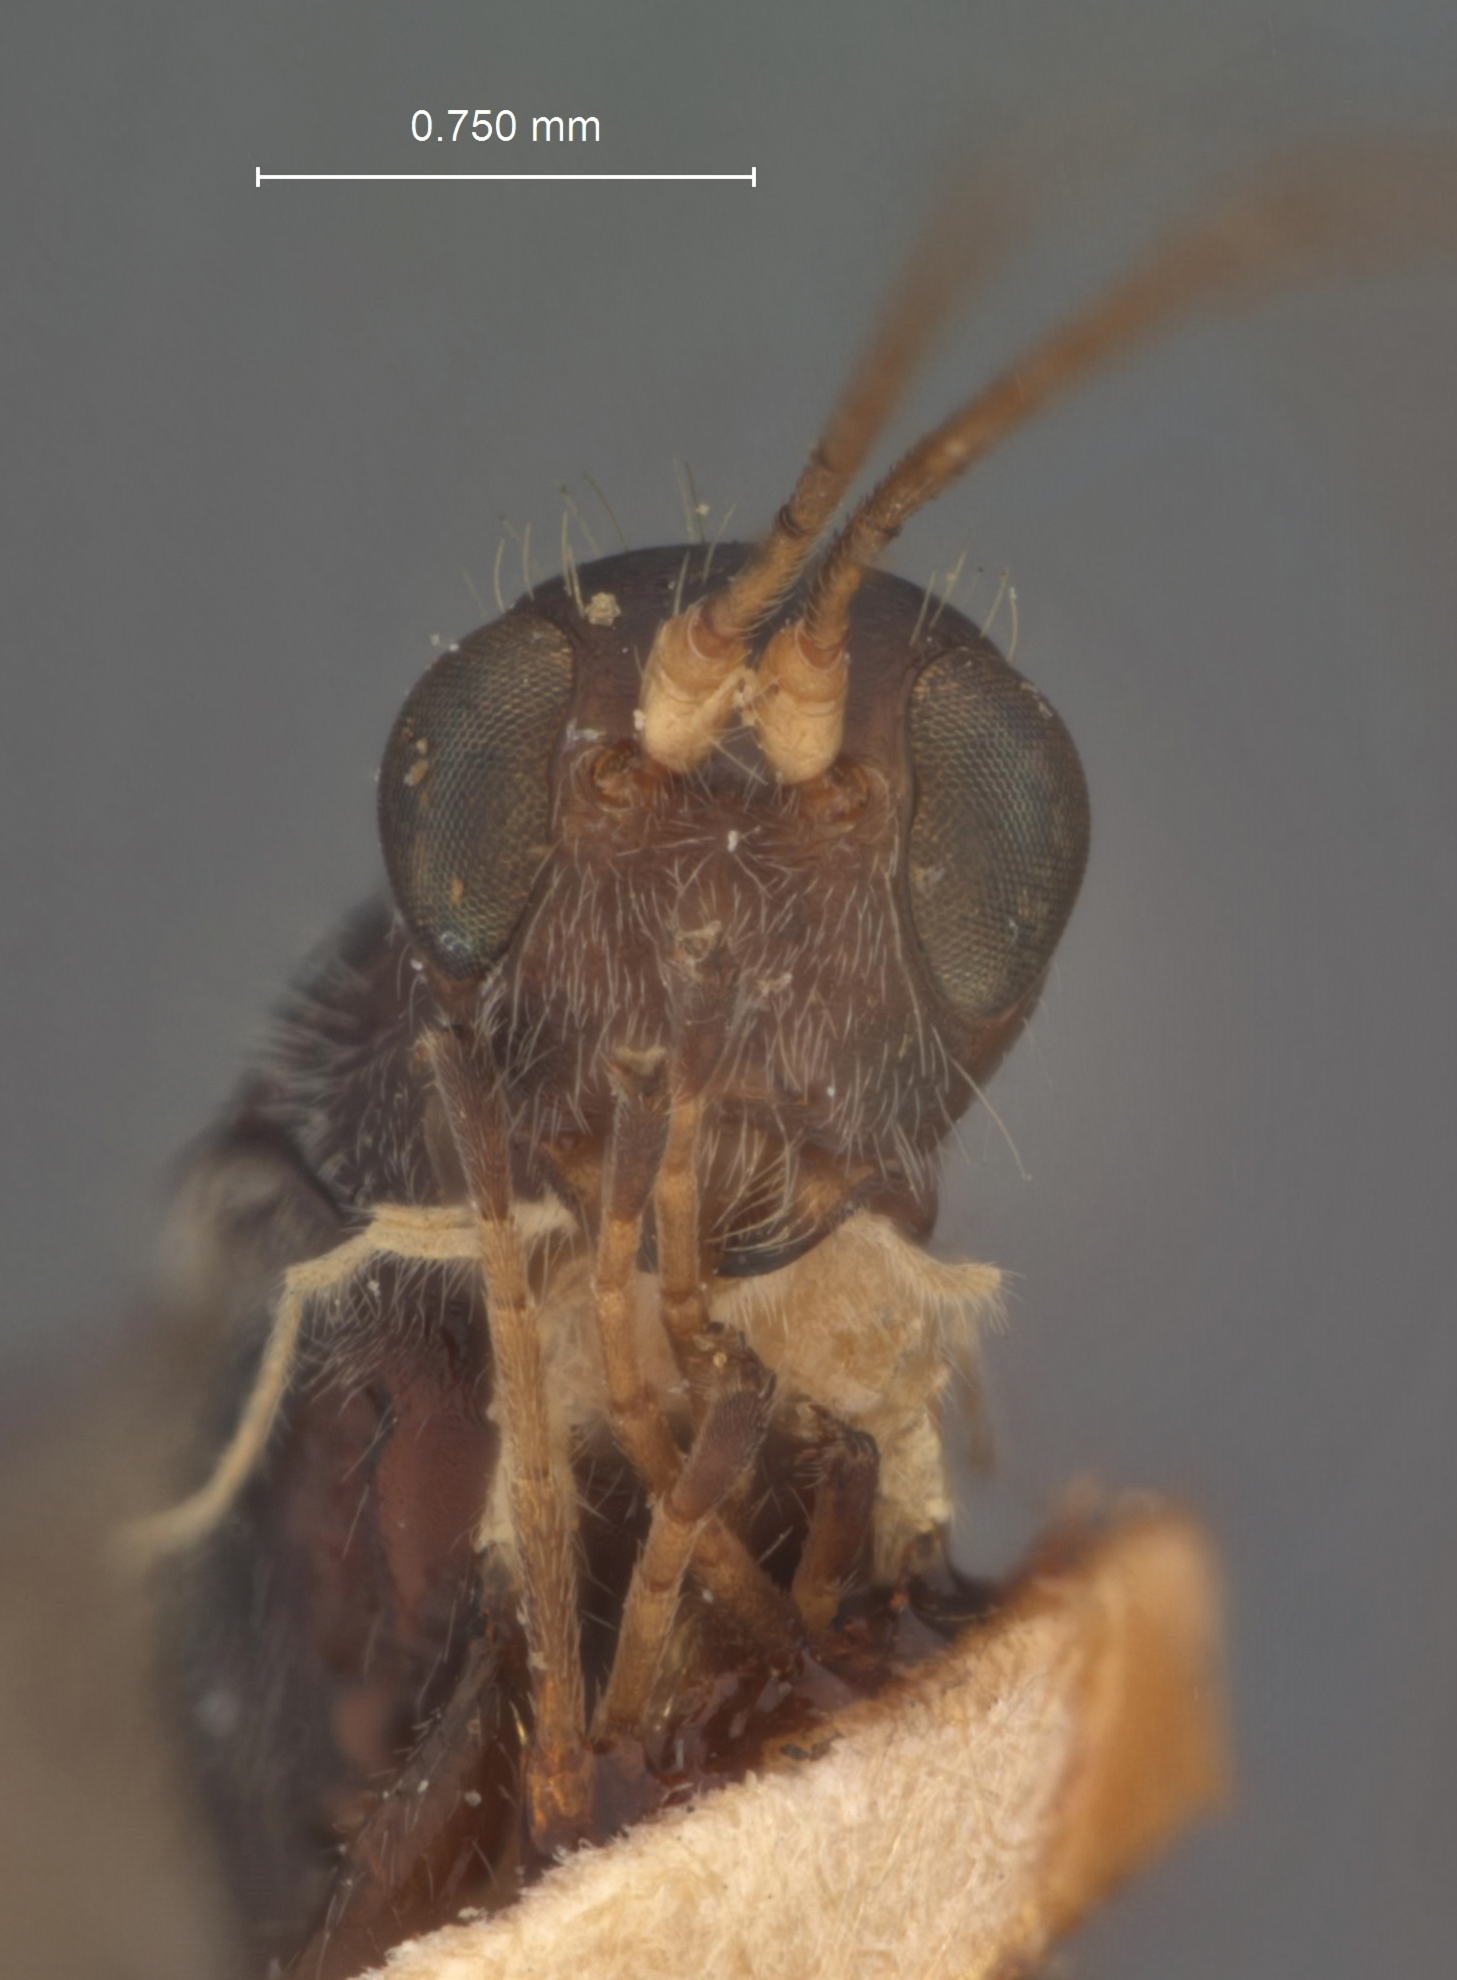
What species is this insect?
Spathius olynthus
